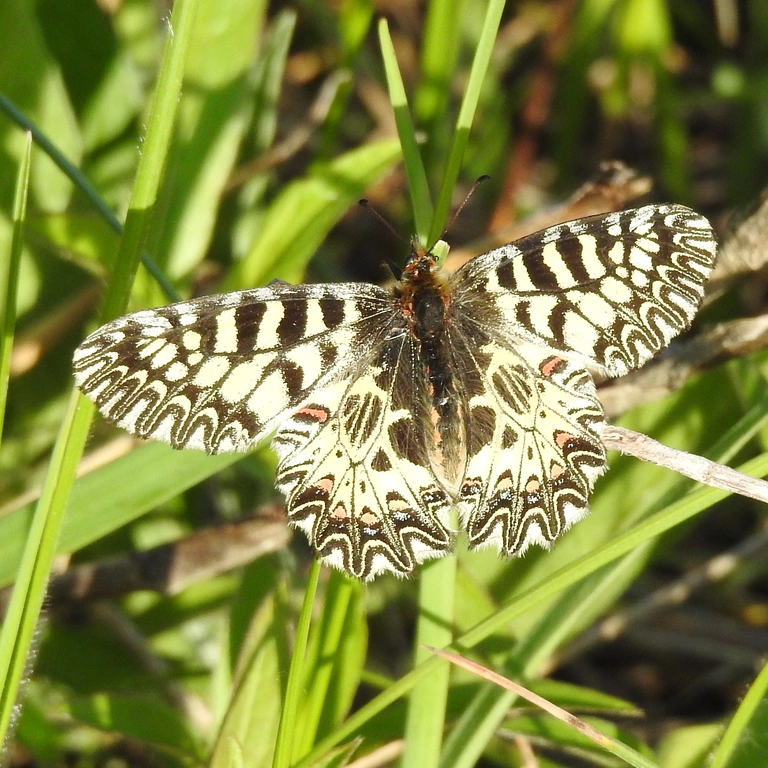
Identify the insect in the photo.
Zerynthia polyxena
